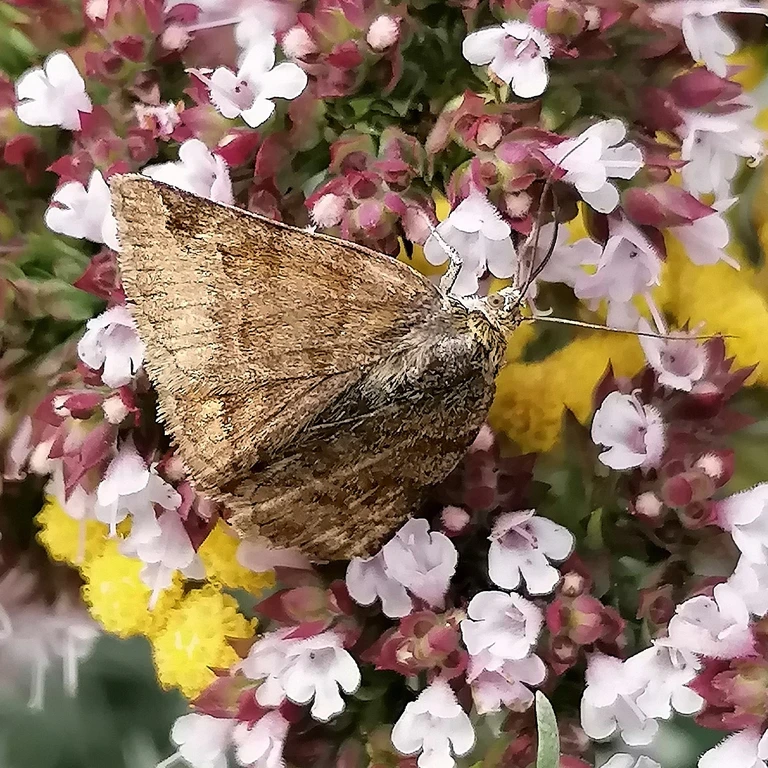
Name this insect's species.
Euclidia glyphica
